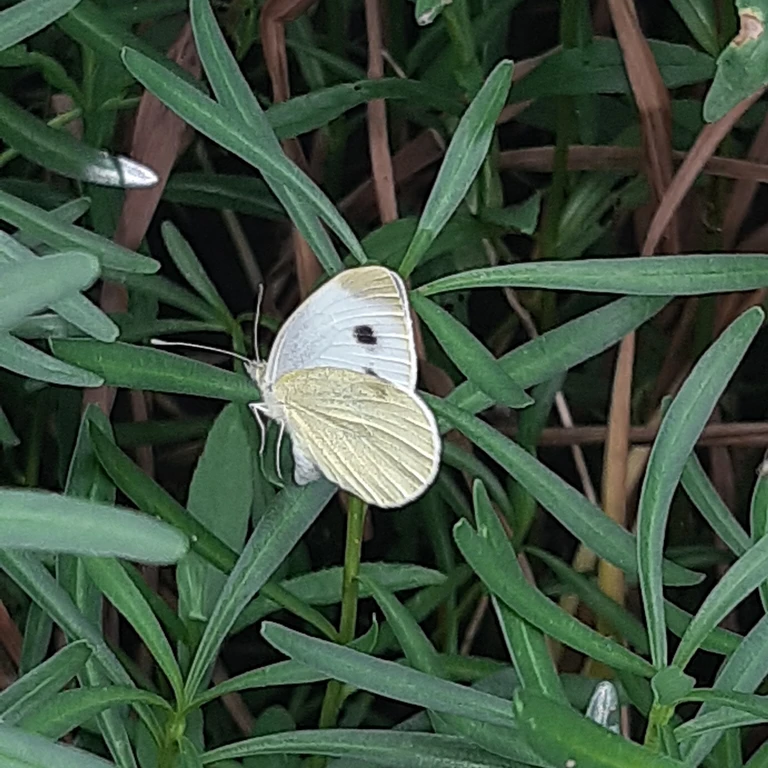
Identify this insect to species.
Pieris mannii
